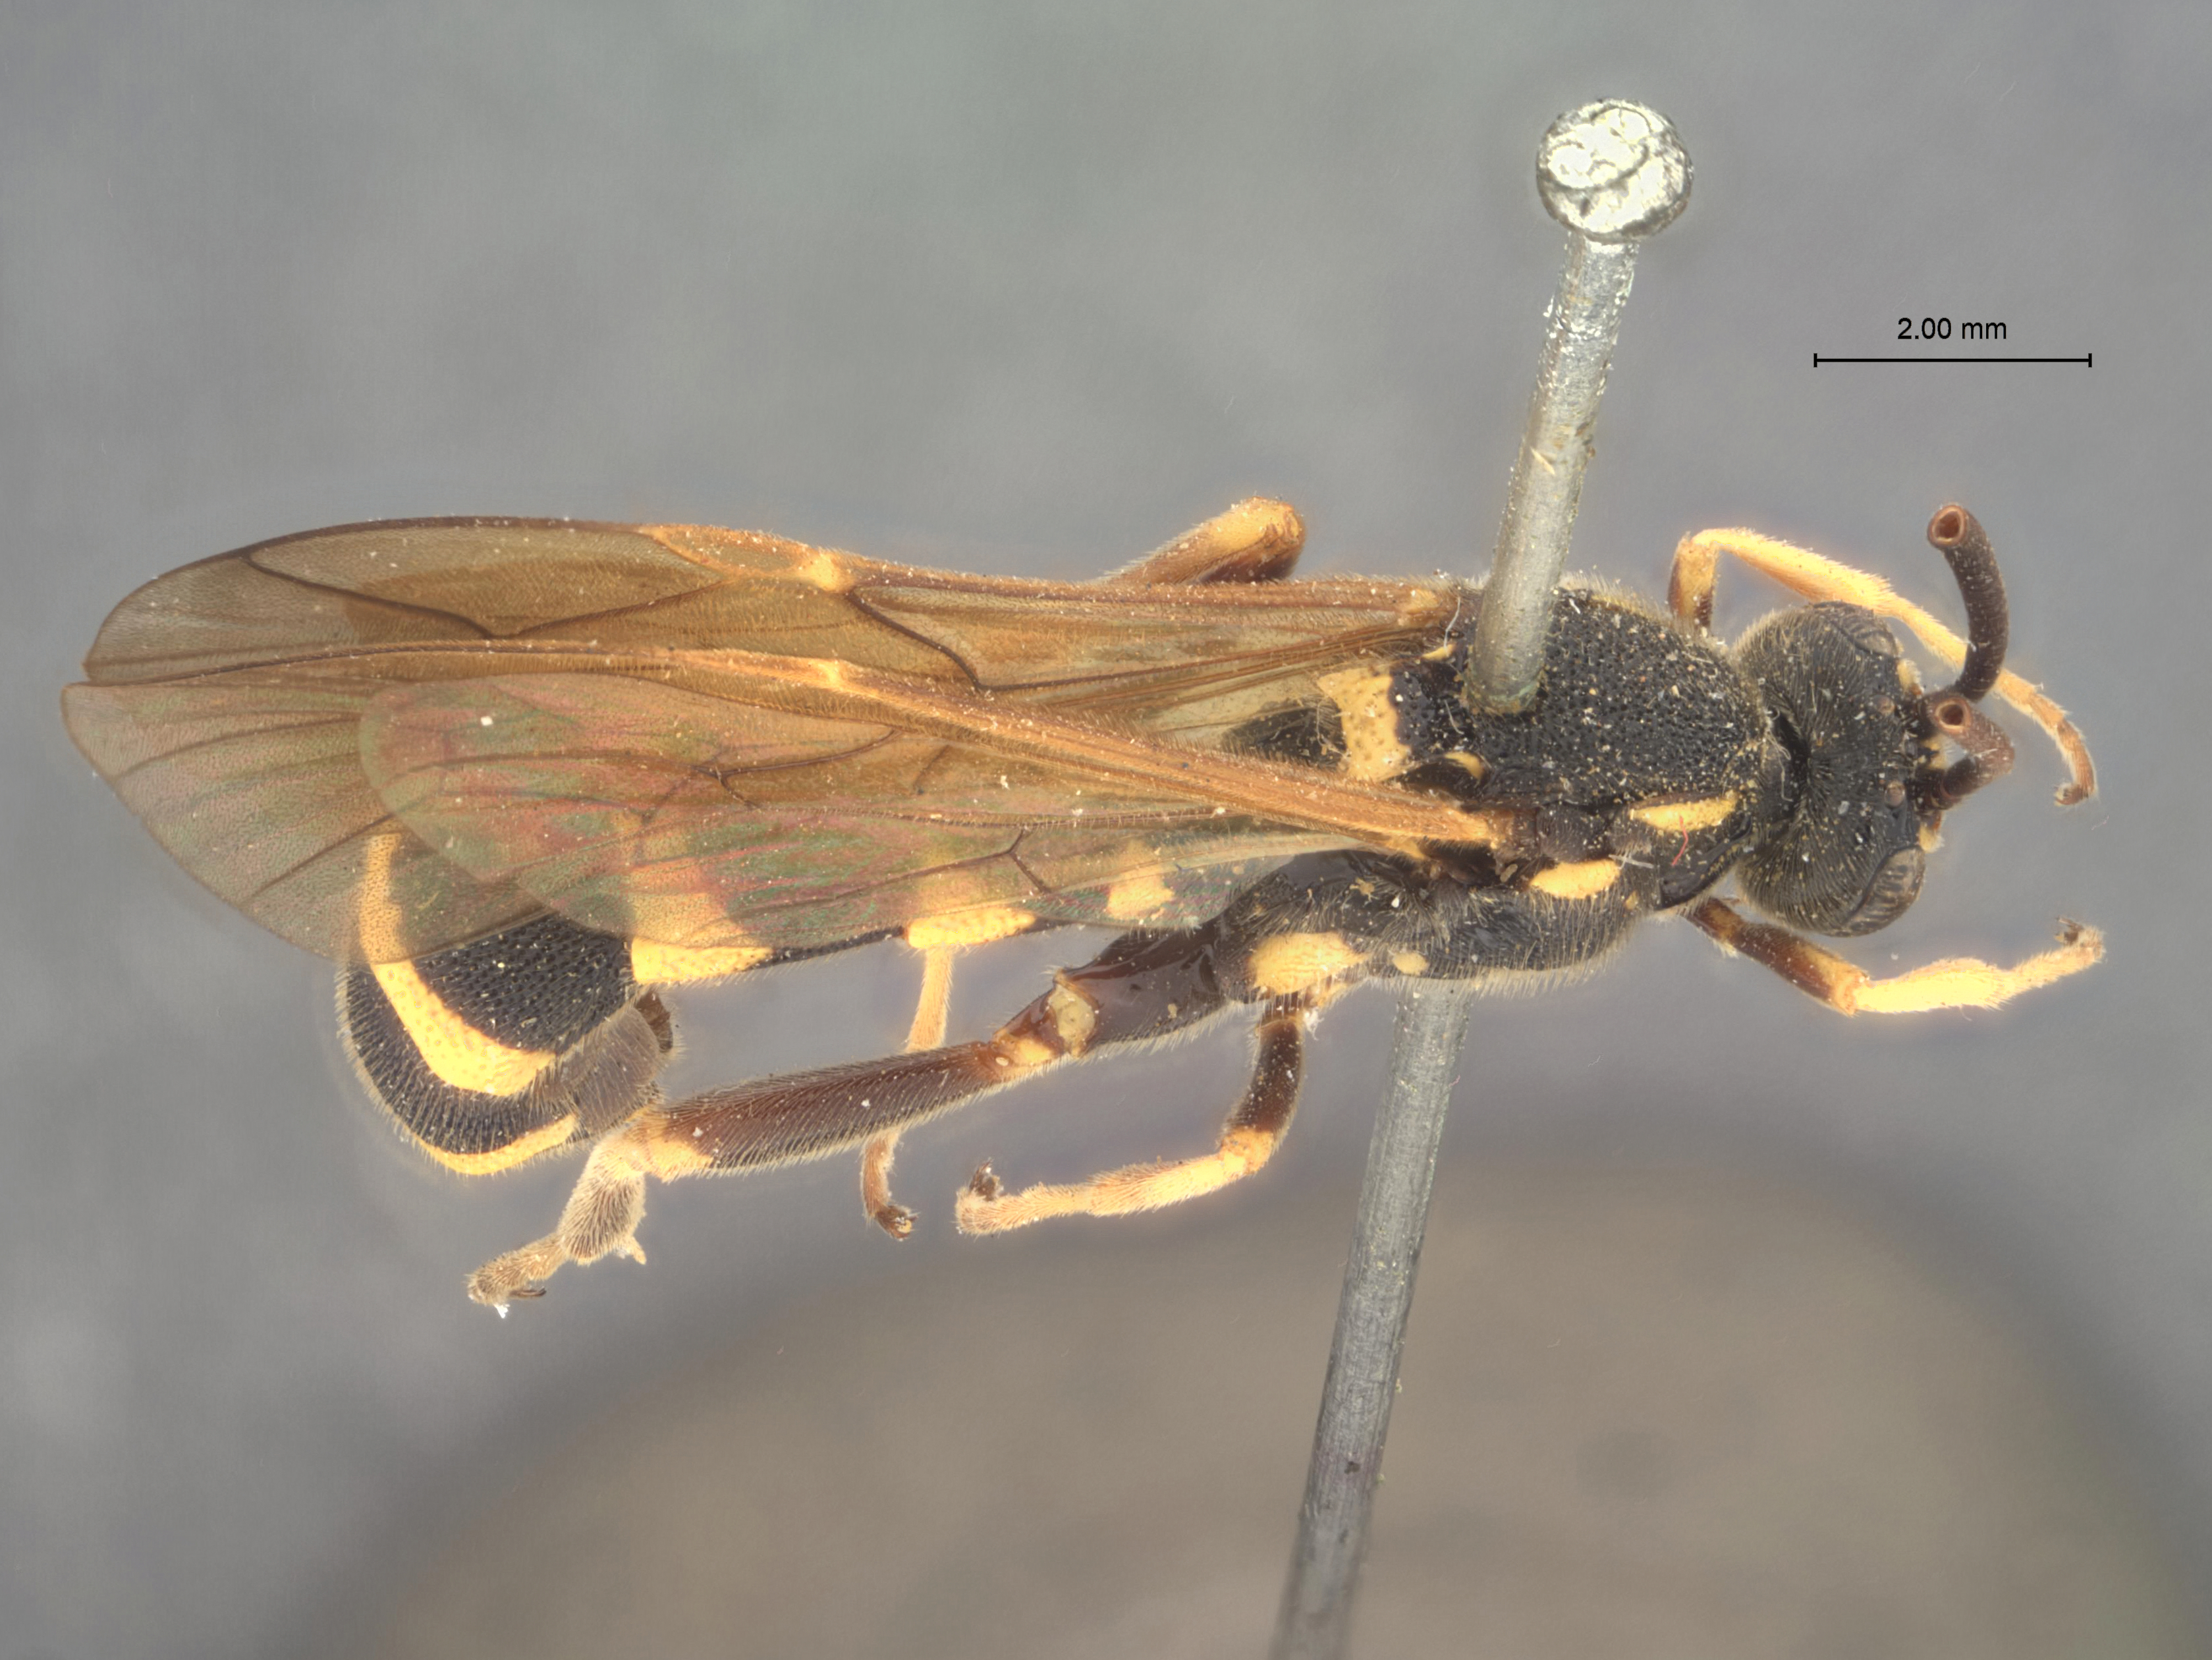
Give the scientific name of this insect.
Metopius xanthostigmus
